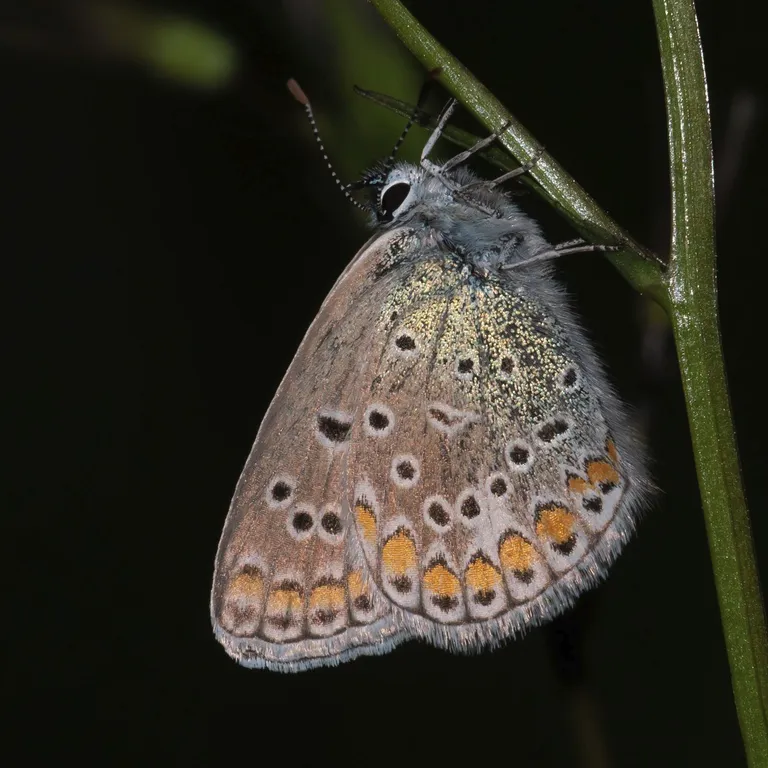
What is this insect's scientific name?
Polyommatus icarus
